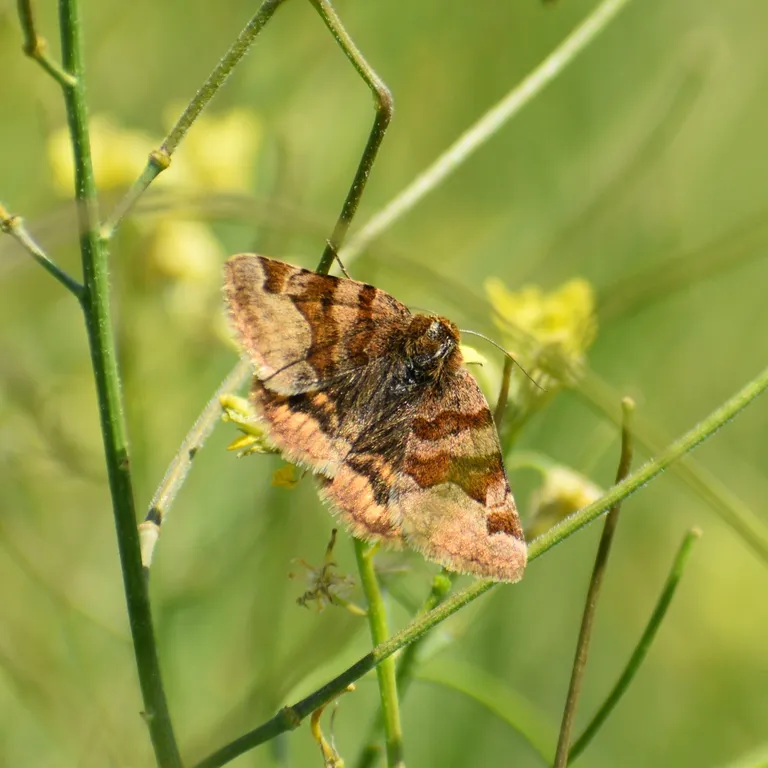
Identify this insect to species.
Euclidia glyphica
